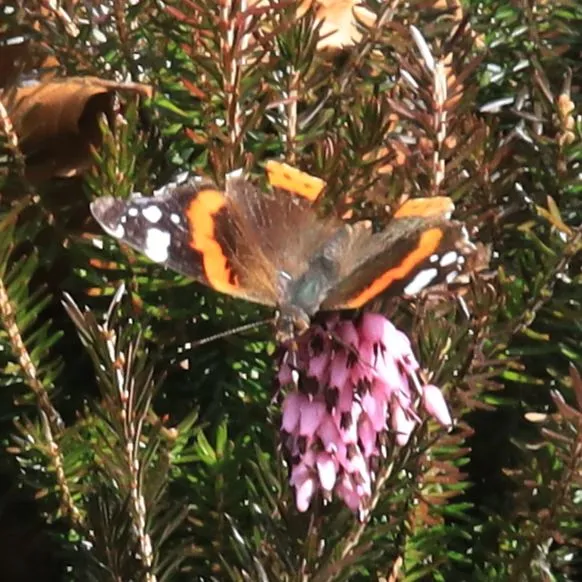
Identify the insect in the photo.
Vanessa atalanta
